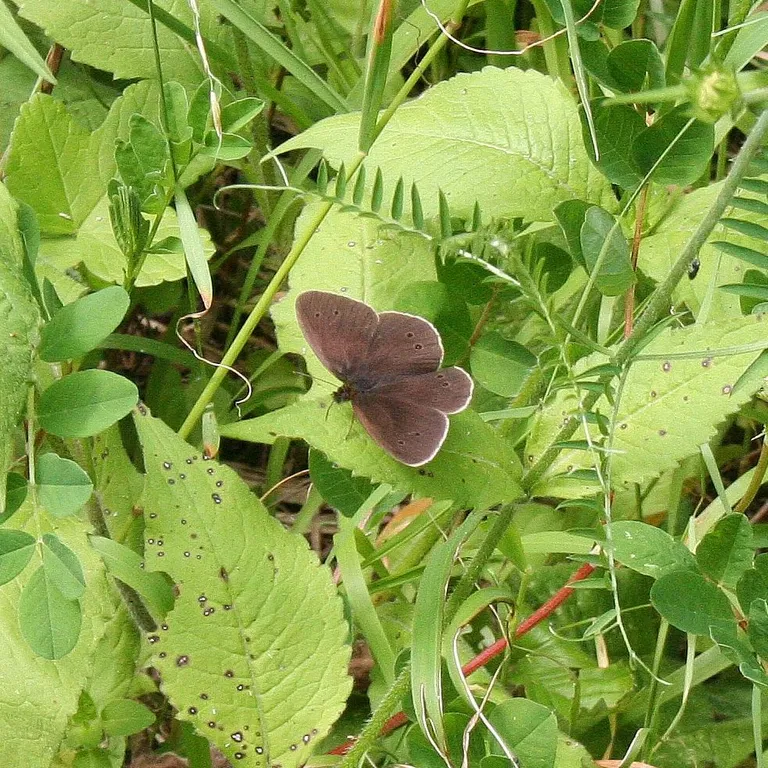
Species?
Aphantopus hyperantus
